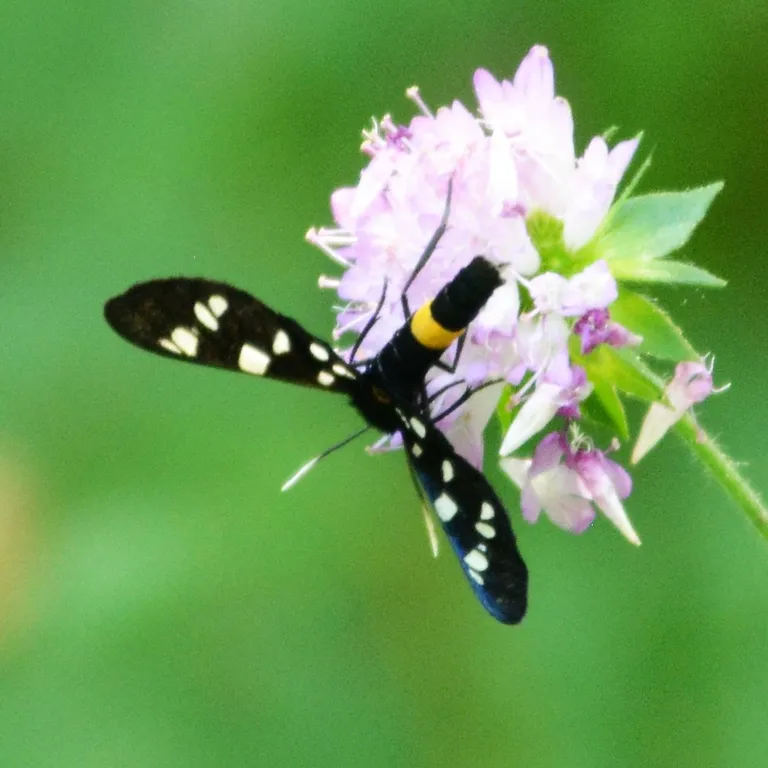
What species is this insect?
Amata phegea
